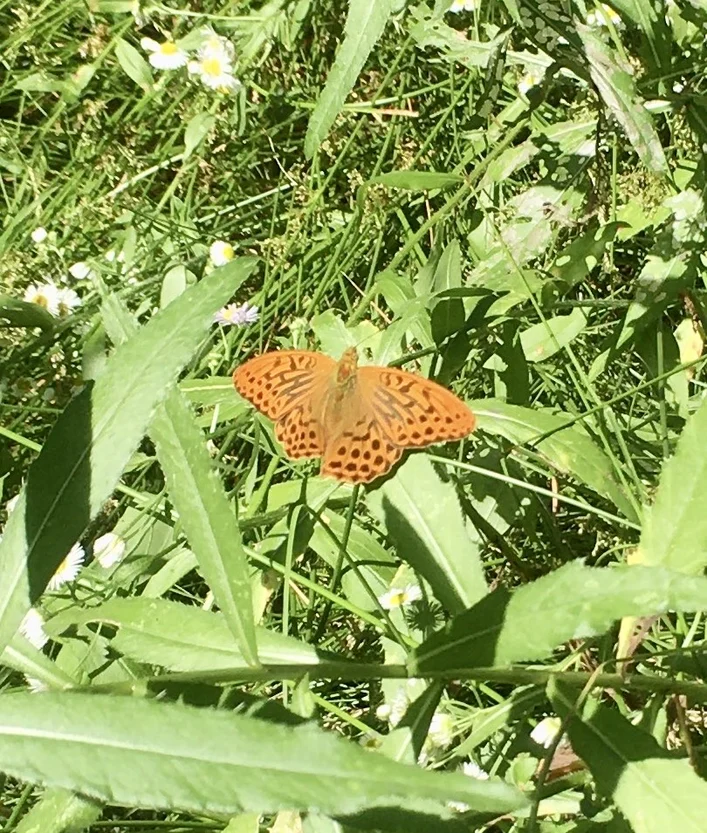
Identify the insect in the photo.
Argynnis paphia
